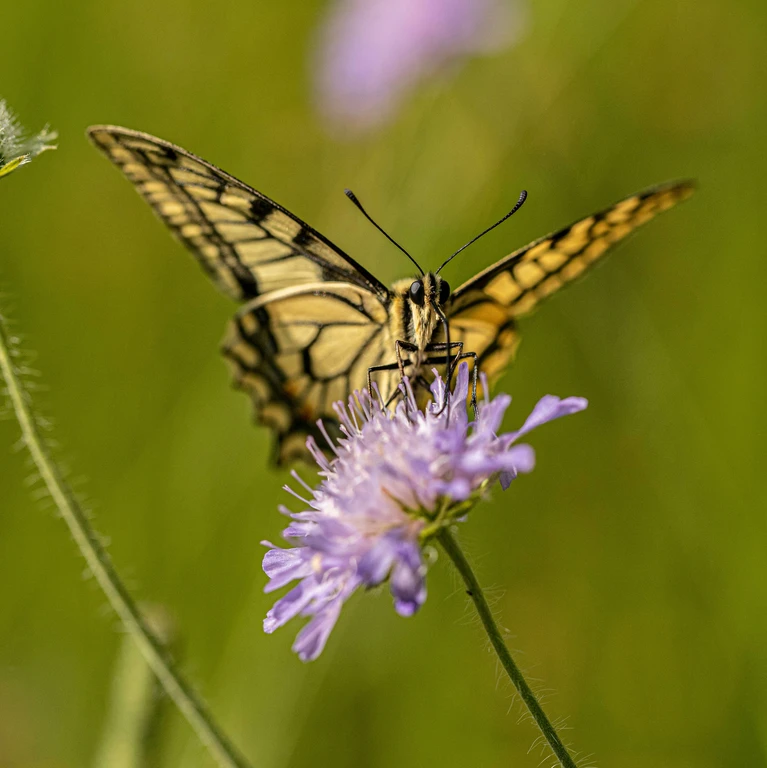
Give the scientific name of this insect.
Papilio machaon
